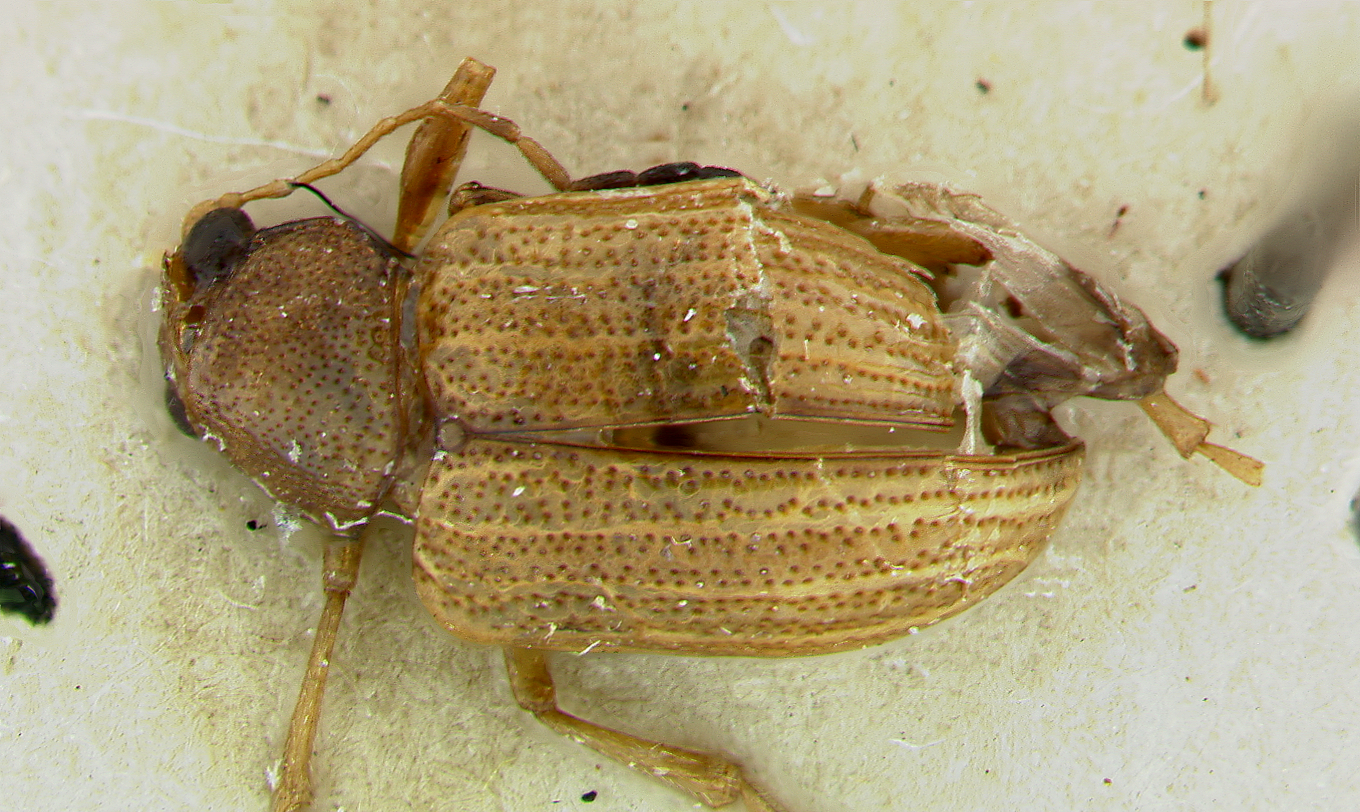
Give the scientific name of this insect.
Colaspis flavocostata
